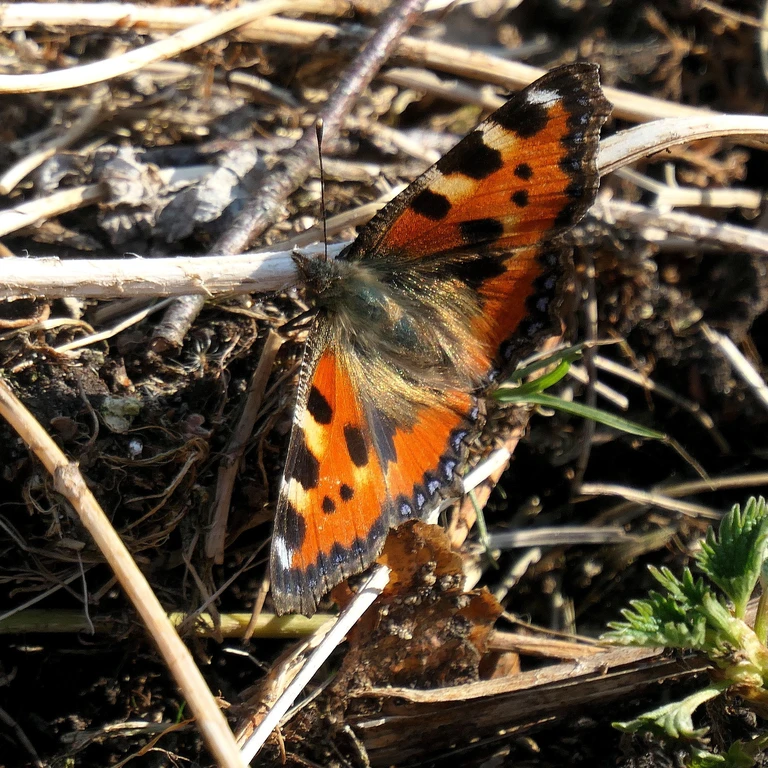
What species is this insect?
Aglais urticae
